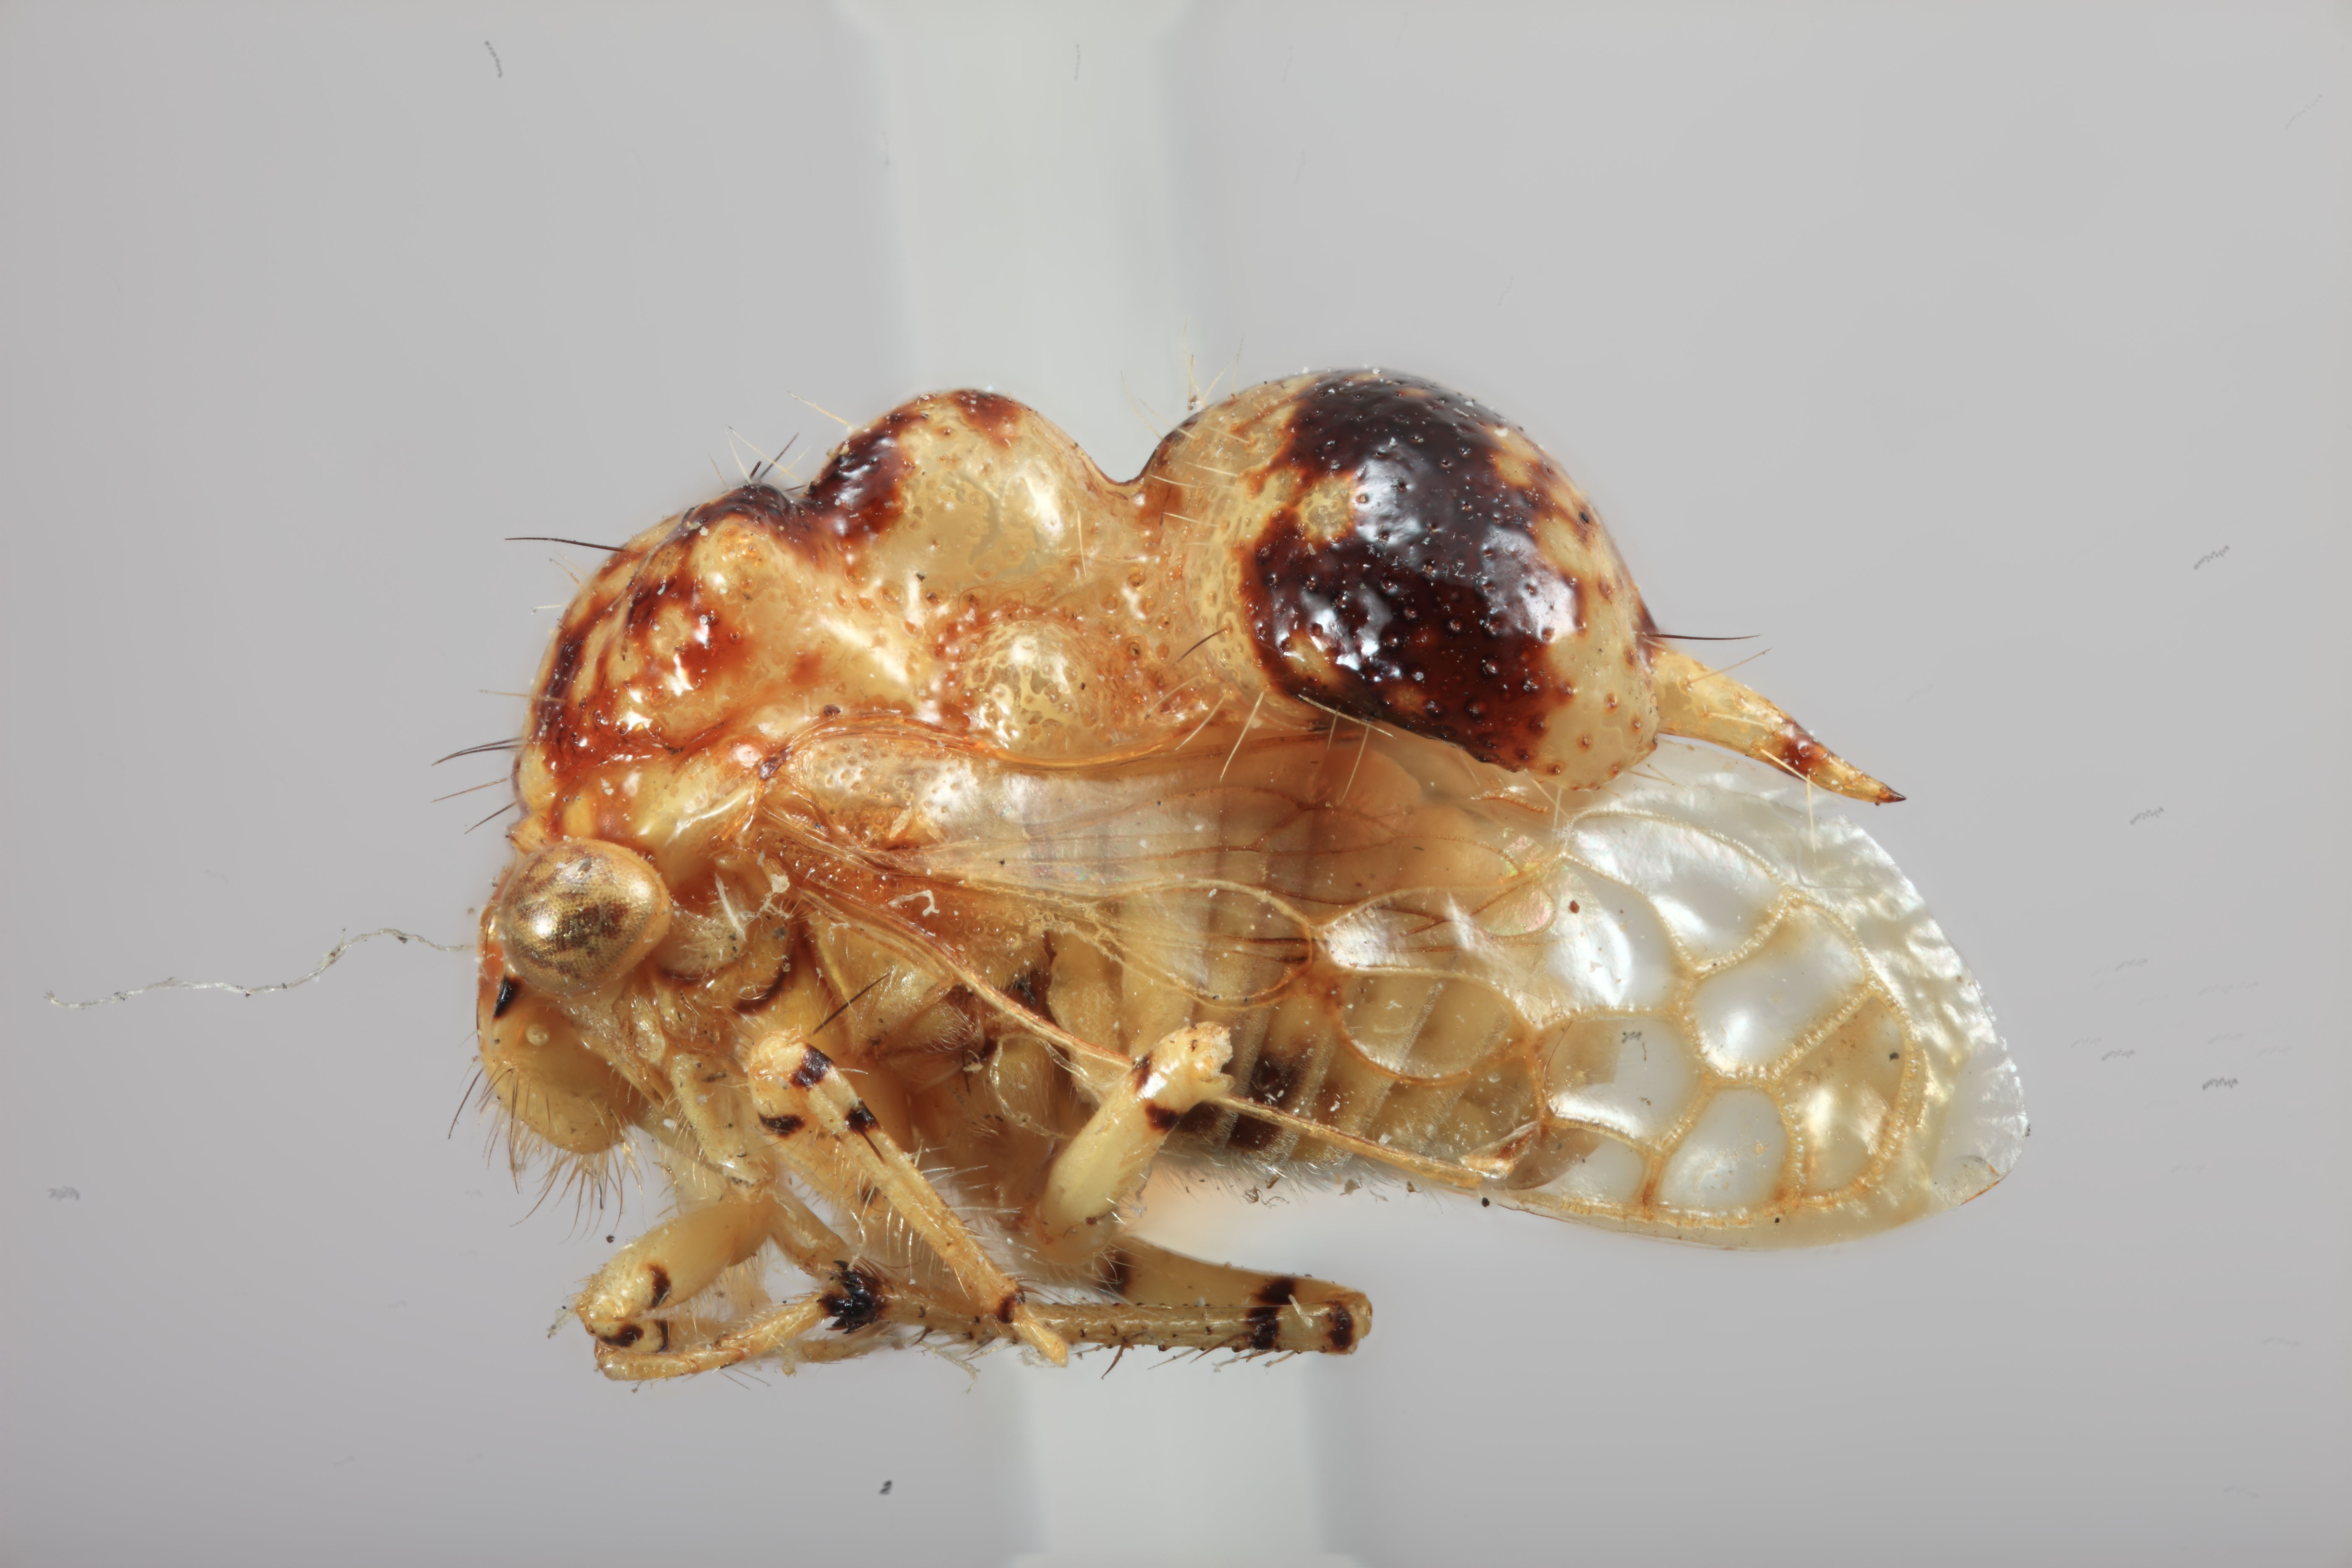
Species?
Antonae bulbosa
